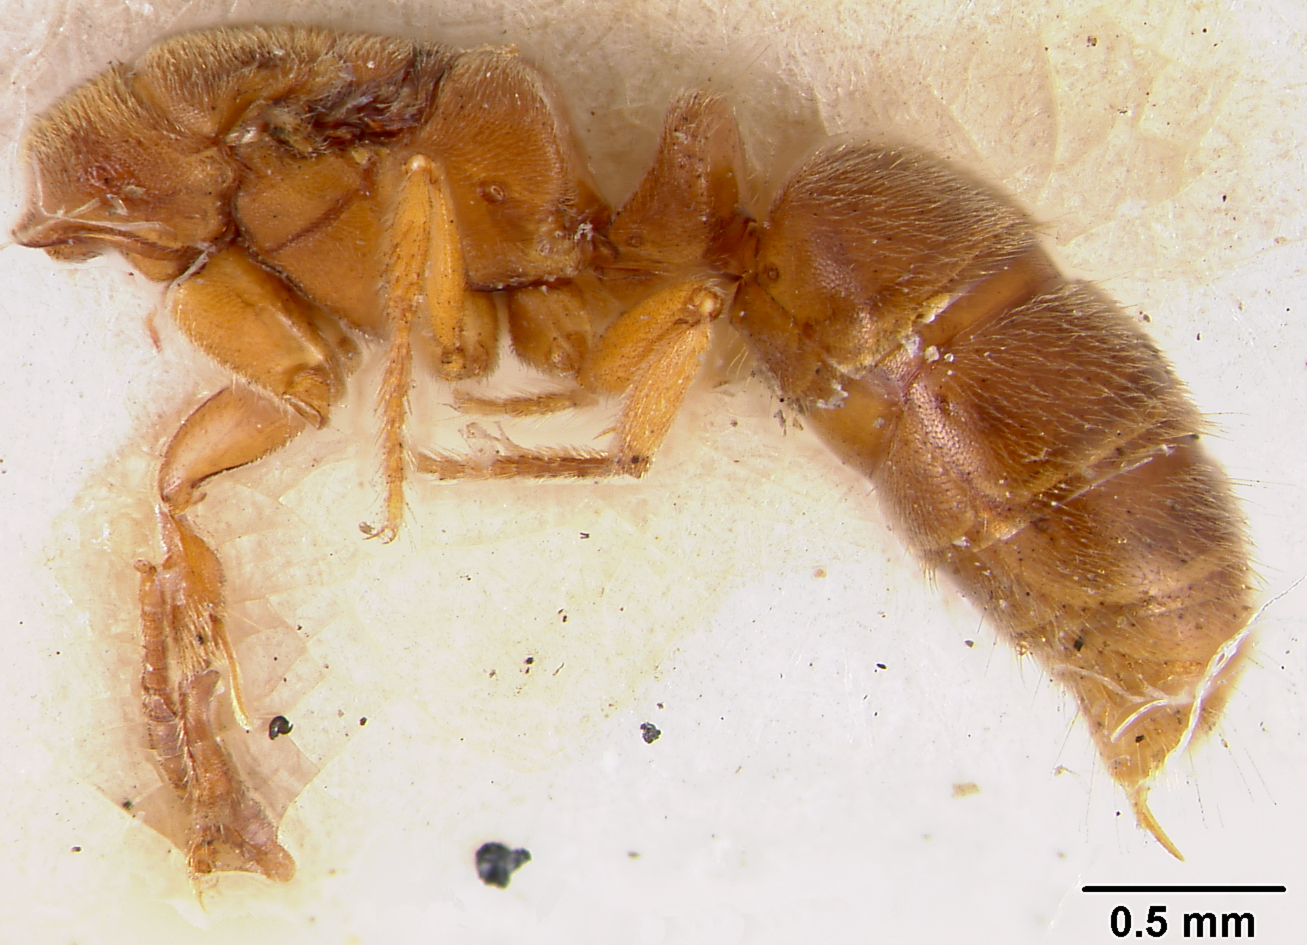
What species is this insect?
Pachycondyla sauteri
